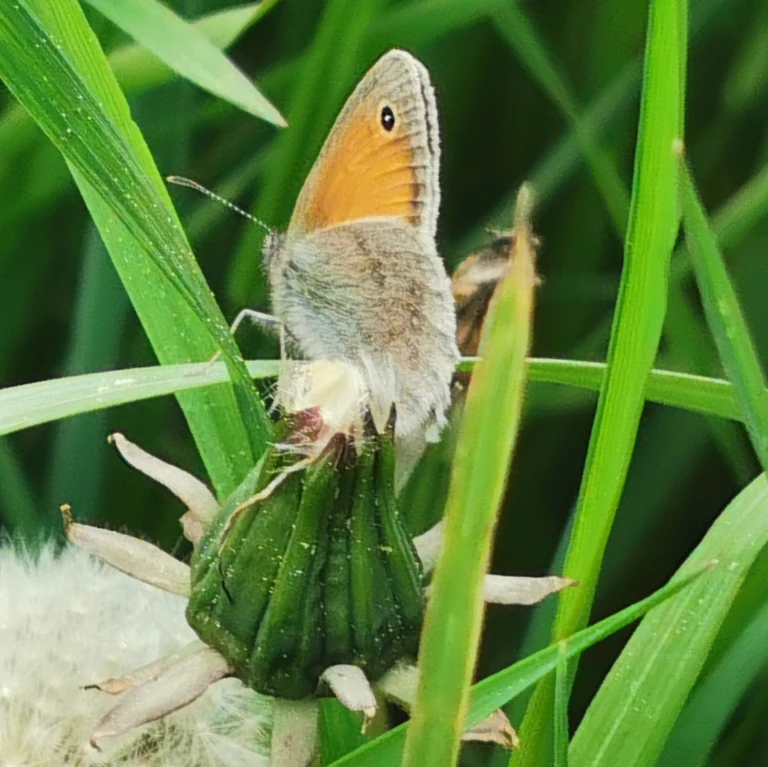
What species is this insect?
Coenonympha pamphilus
